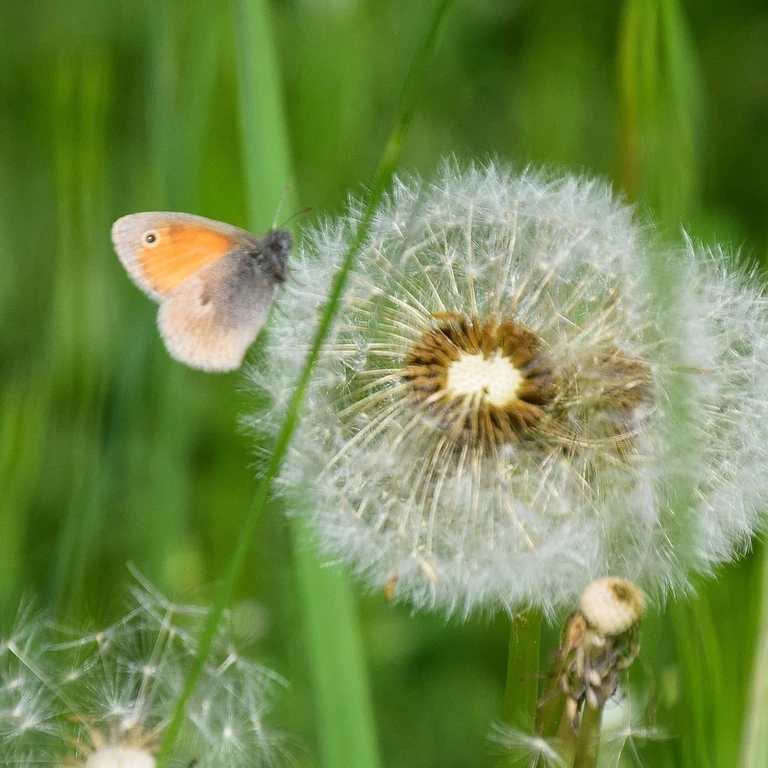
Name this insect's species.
Coenonympha pamphilus
